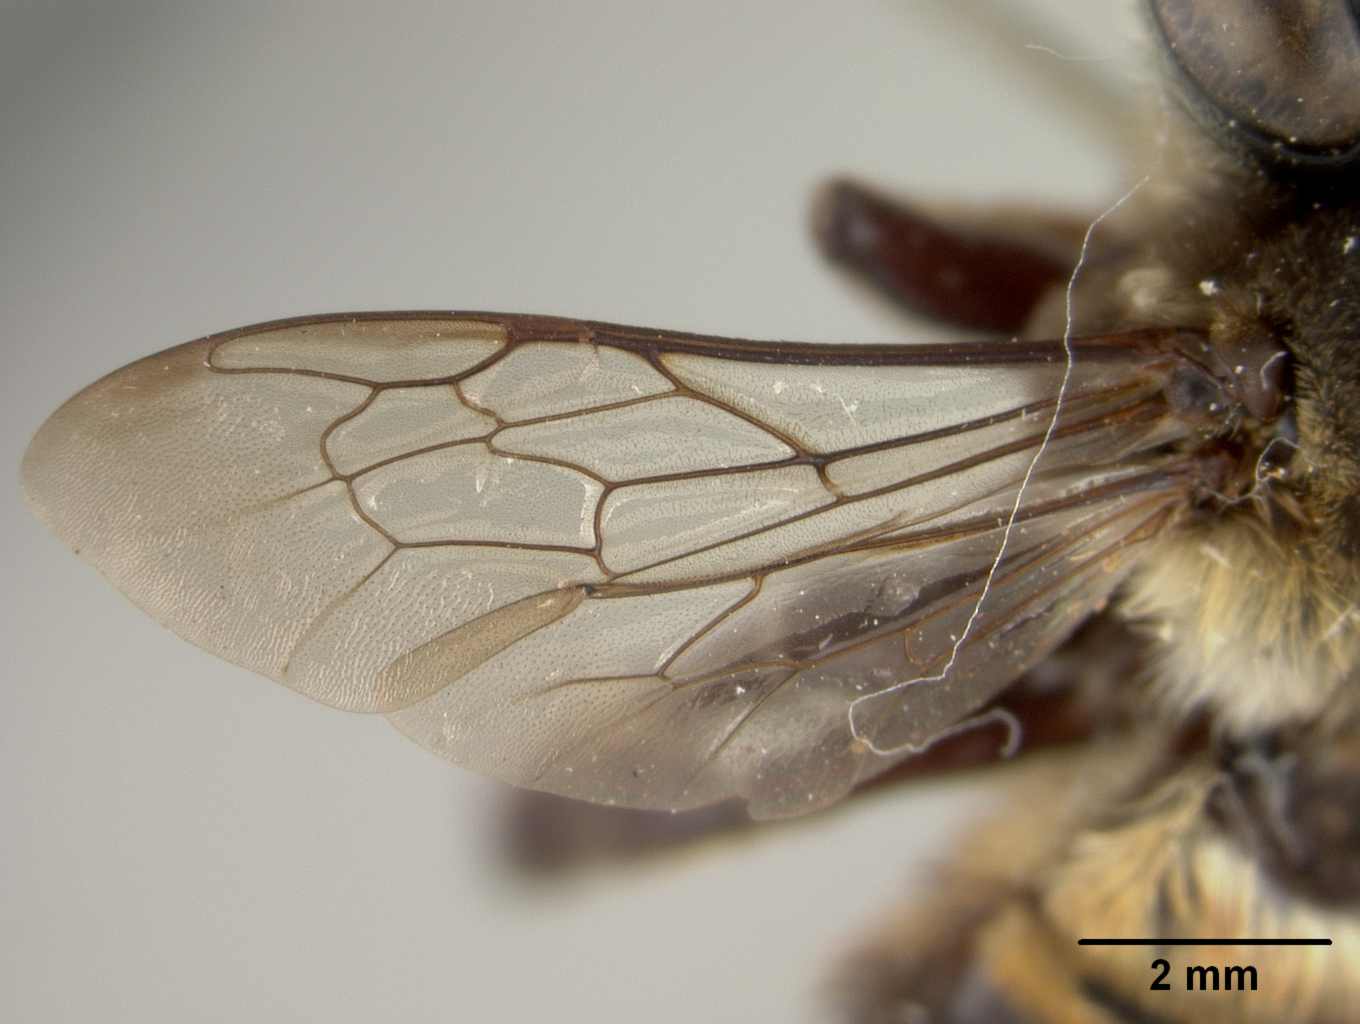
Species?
Megachile labascens
